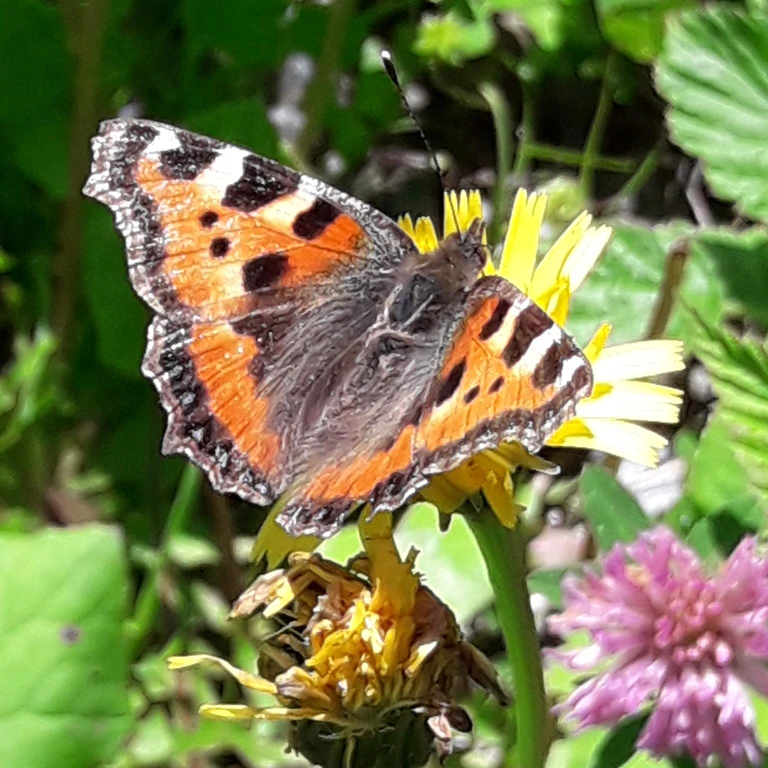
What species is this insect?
Aglais urticae
